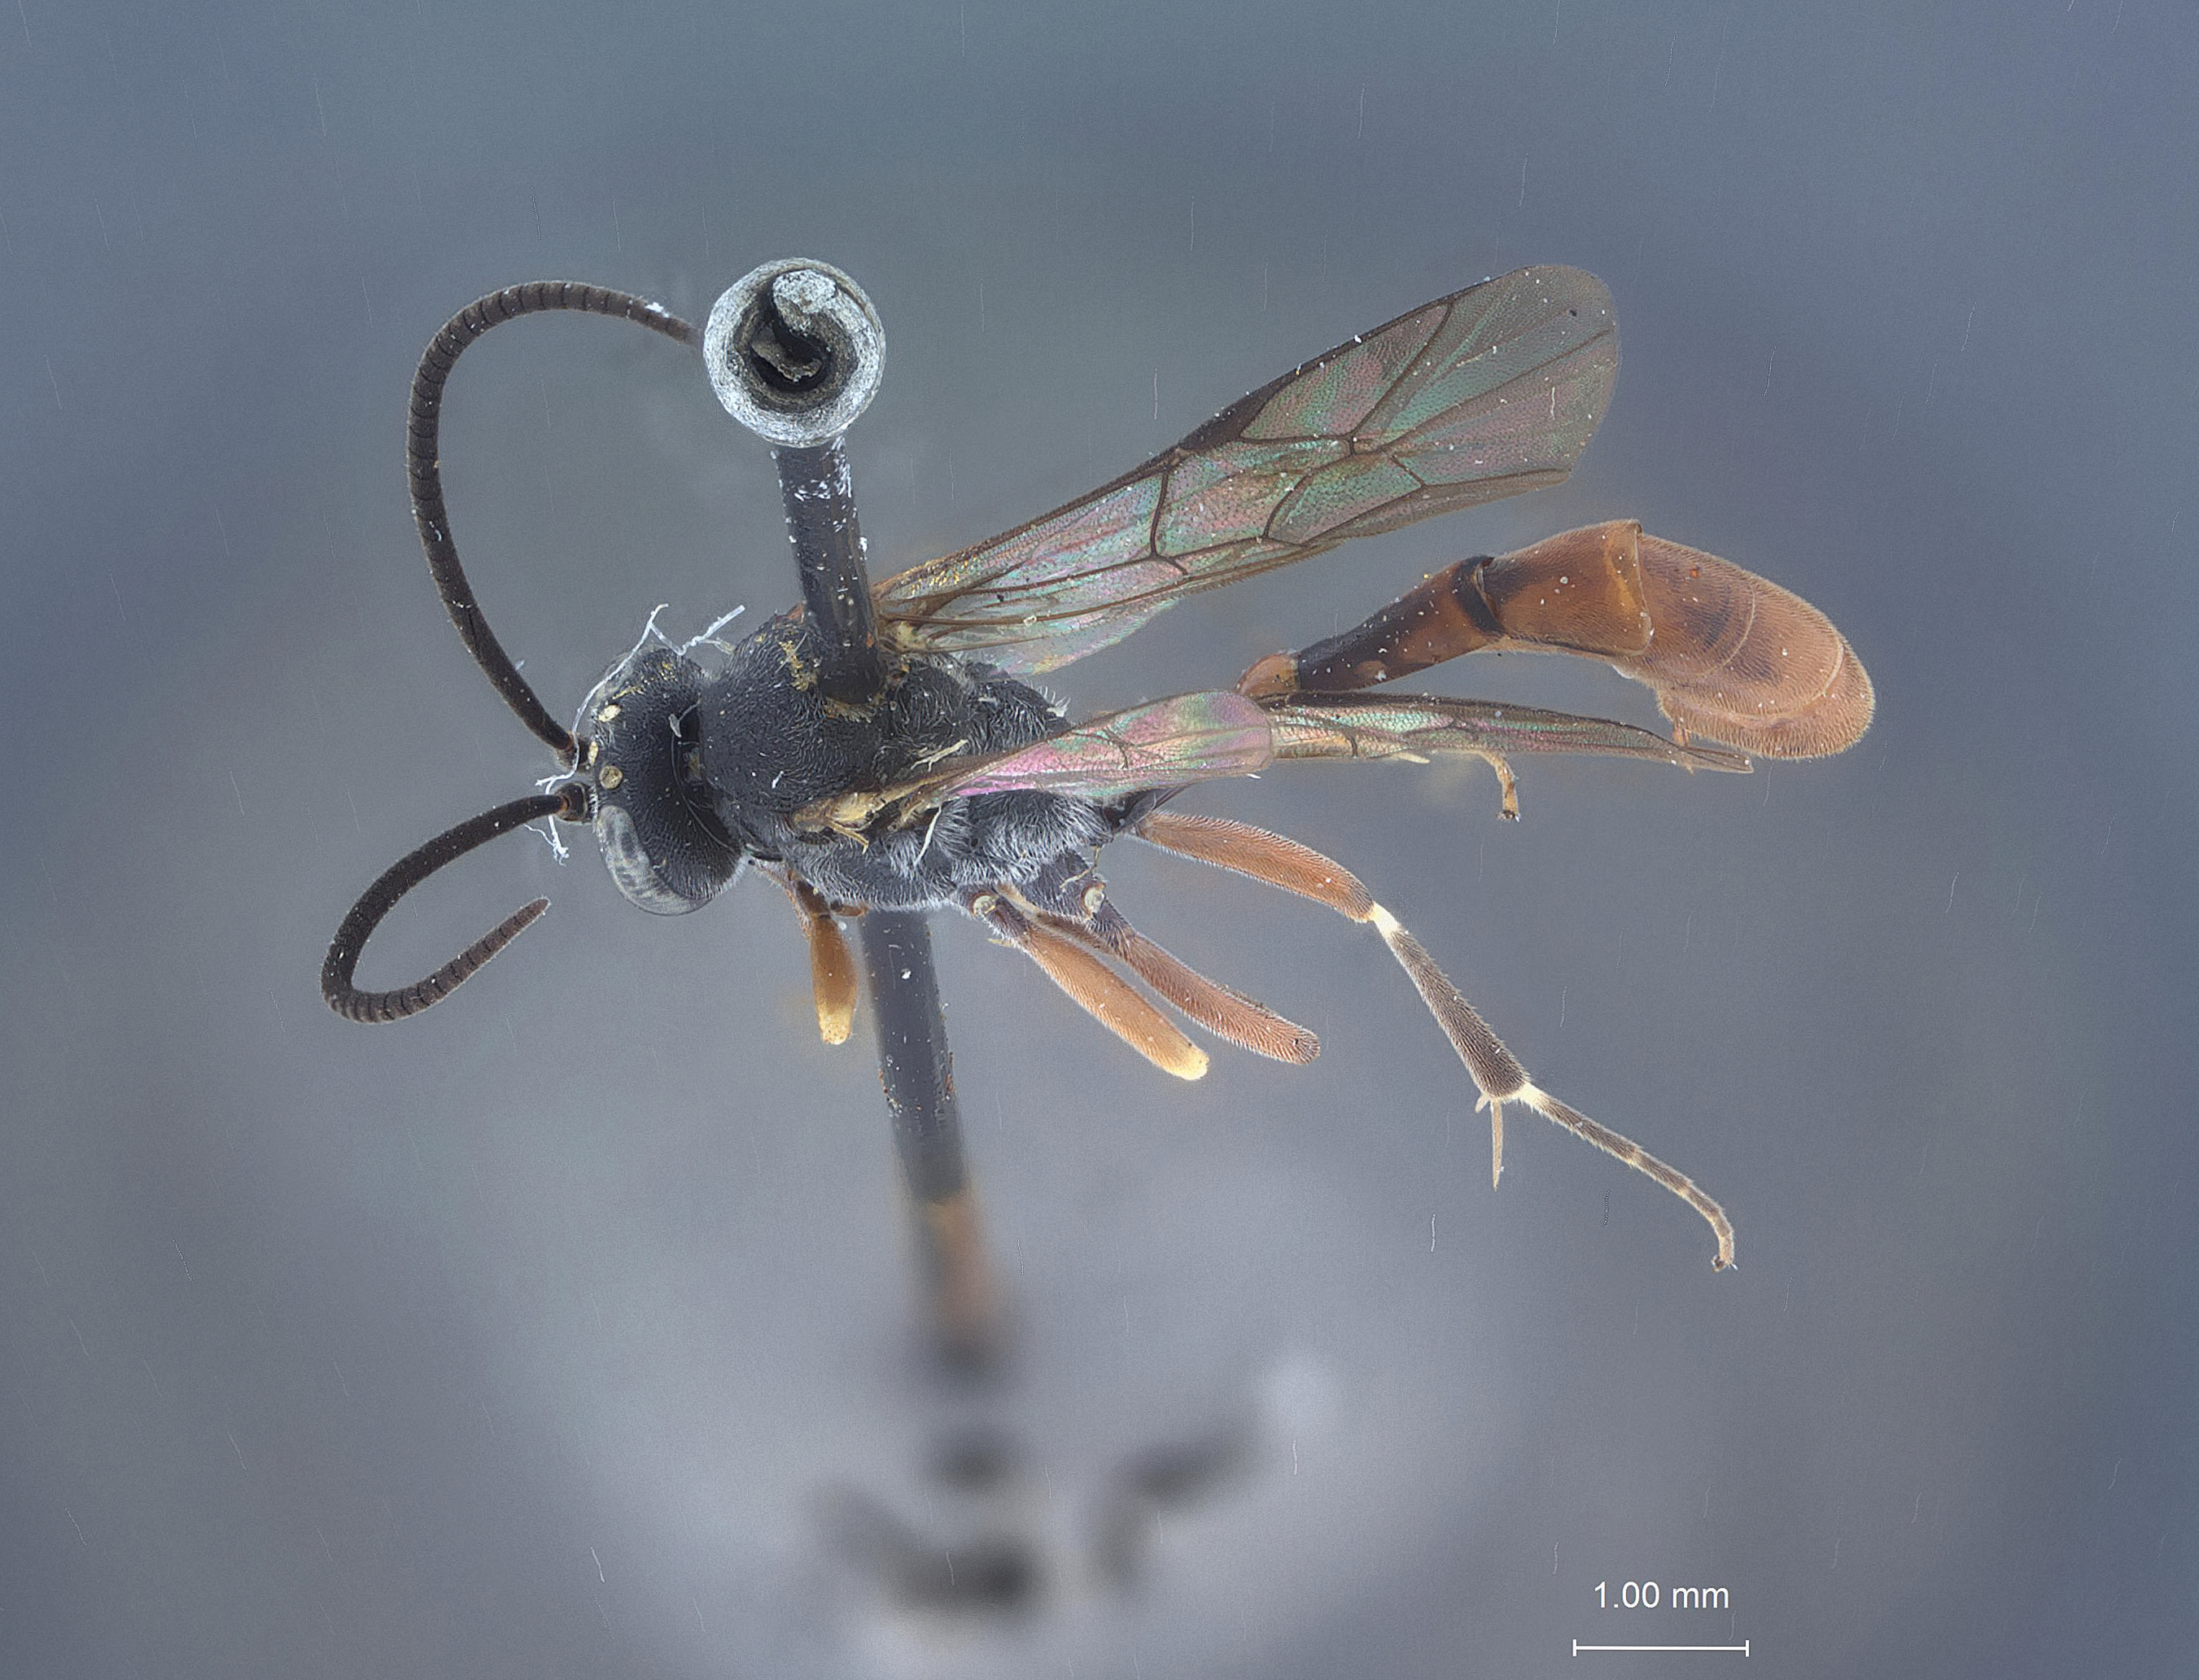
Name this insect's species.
Casinaria tenuiceps
